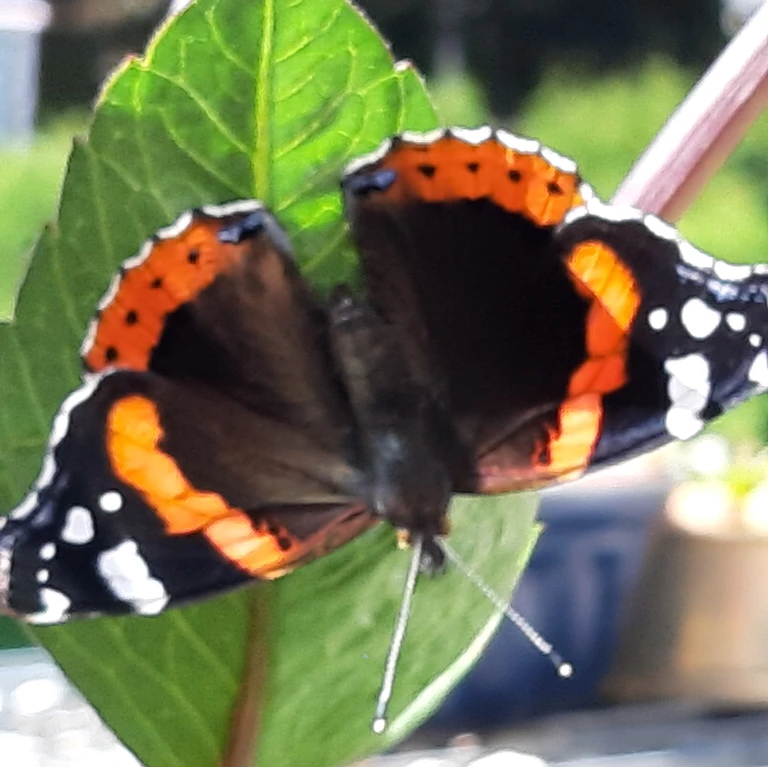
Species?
Vanessa atalanta
